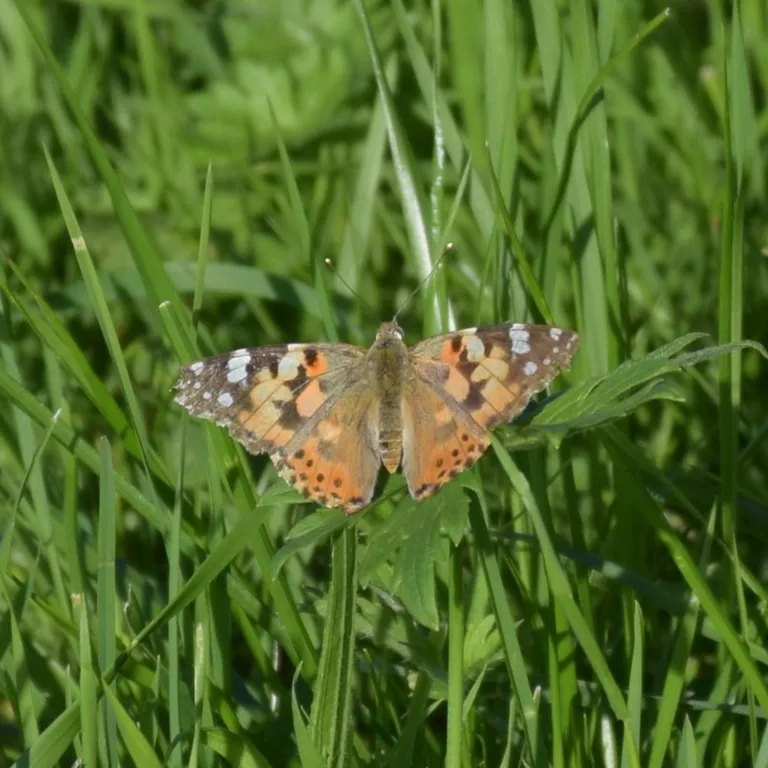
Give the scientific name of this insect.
Vanessa cardui
